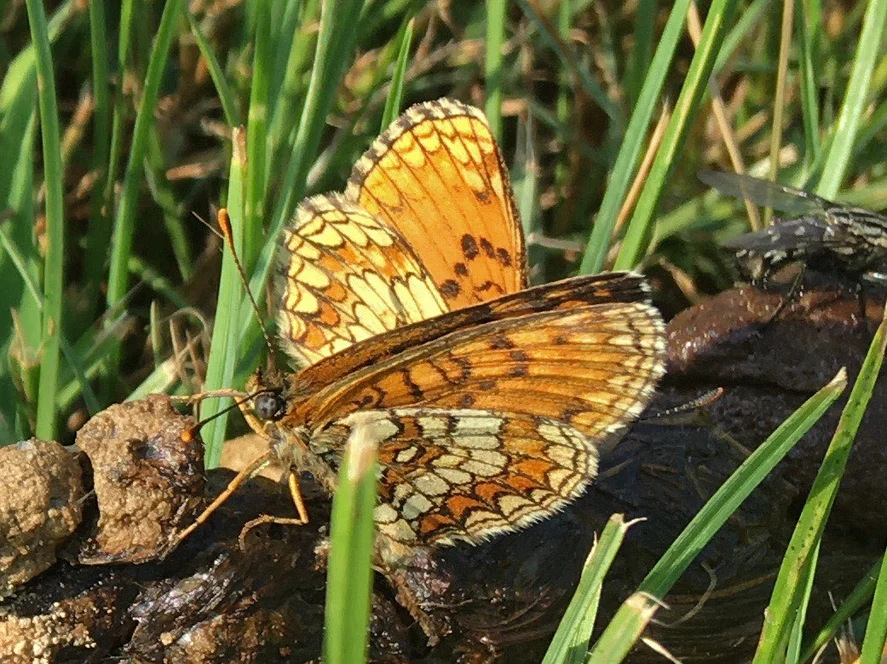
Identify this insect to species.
Melitaea athalia
